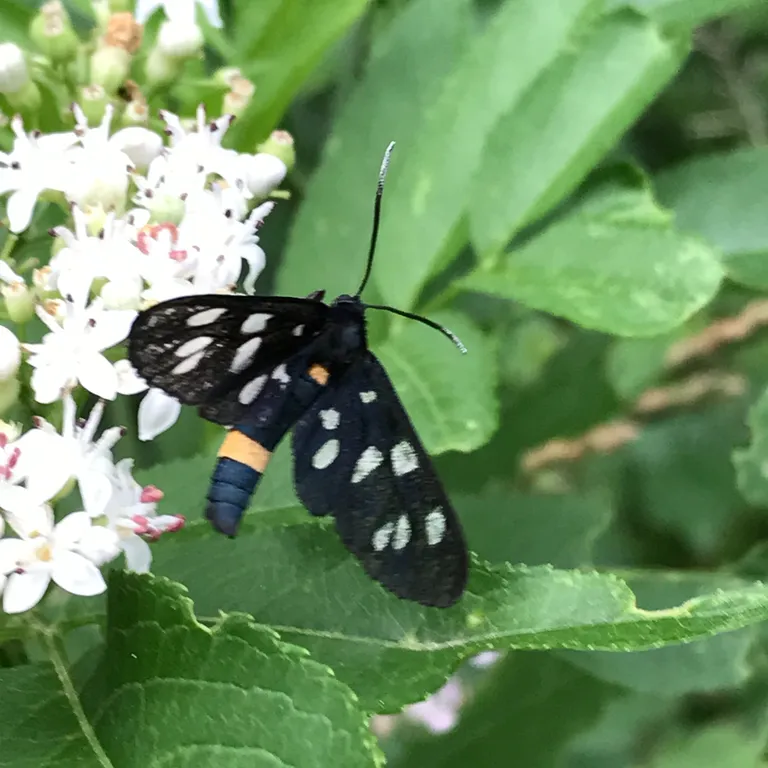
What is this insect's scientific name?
Amata phegea
